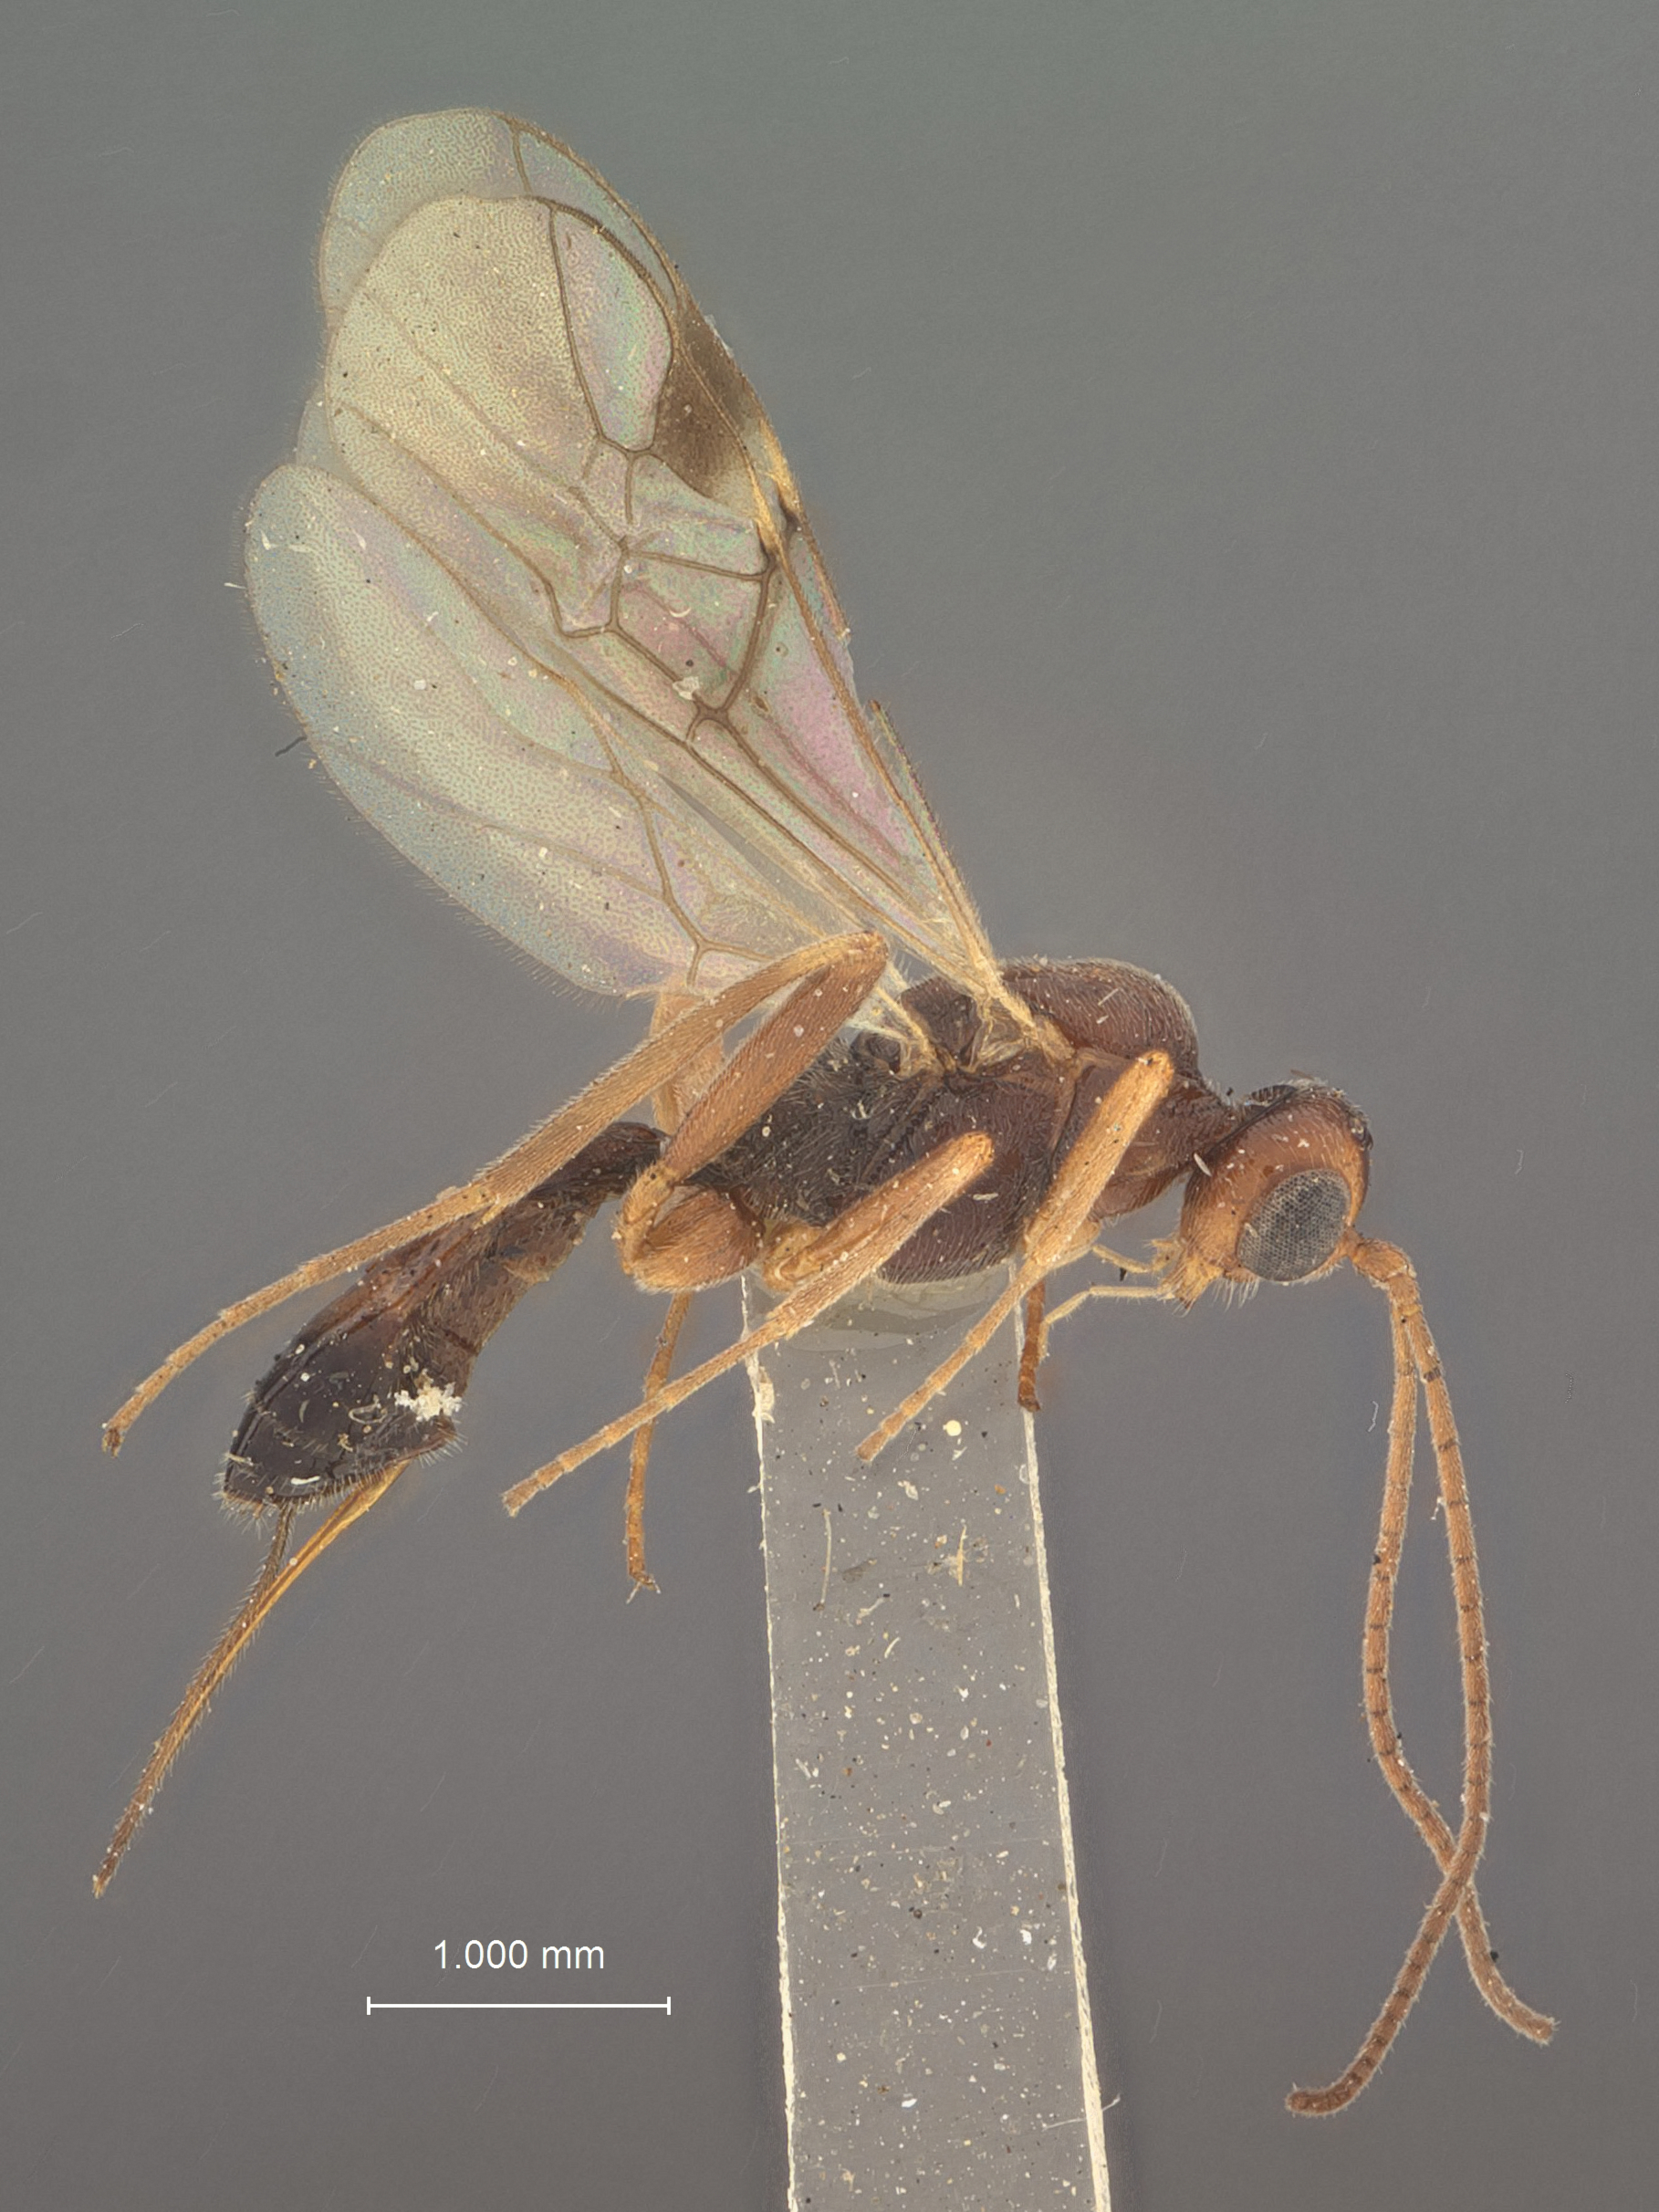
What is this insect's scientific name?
Meteorus fumipennis
